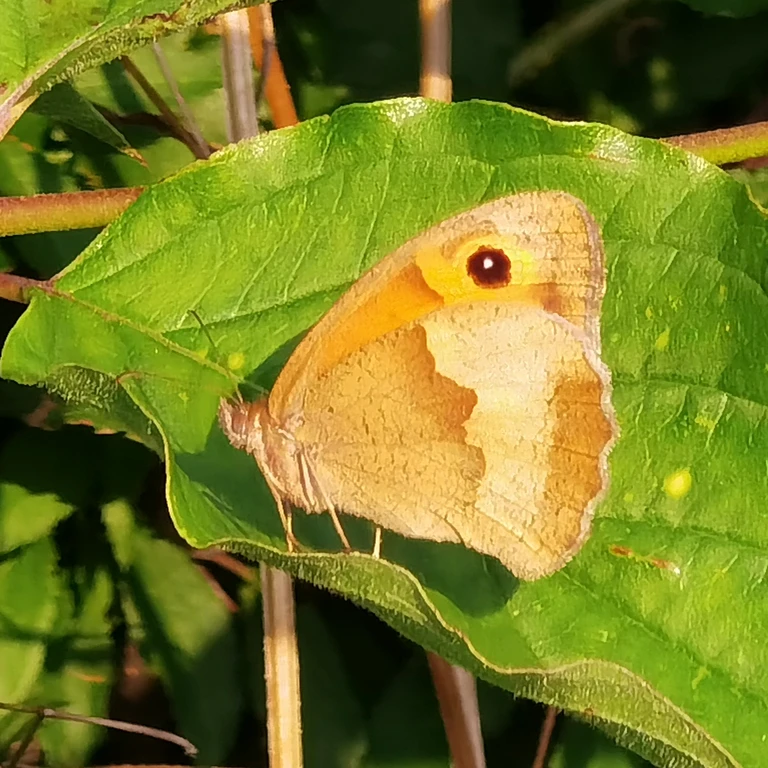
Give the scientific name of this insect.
Maniola jurtina
